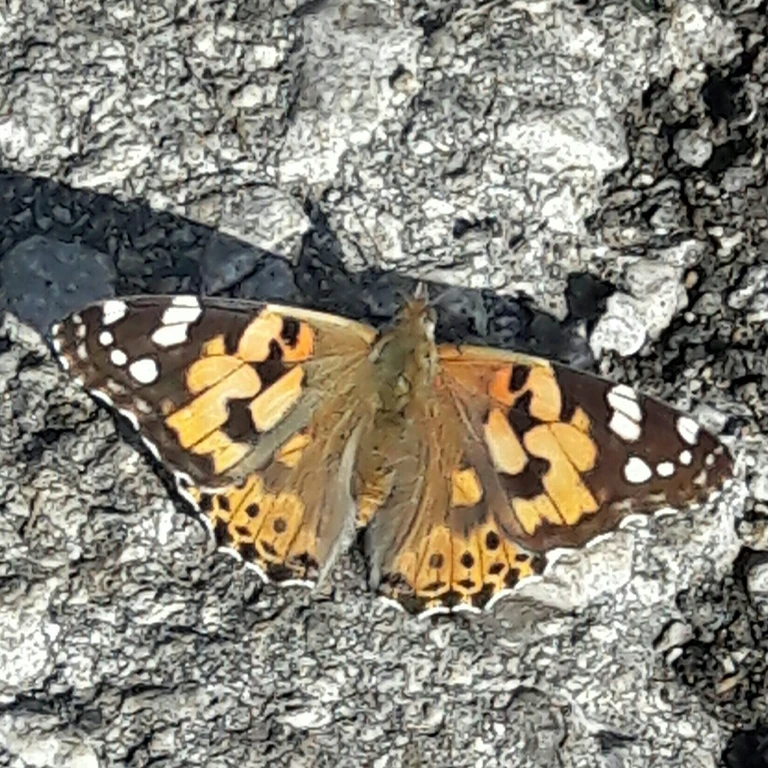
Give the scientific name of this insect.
Vanessa cardui
